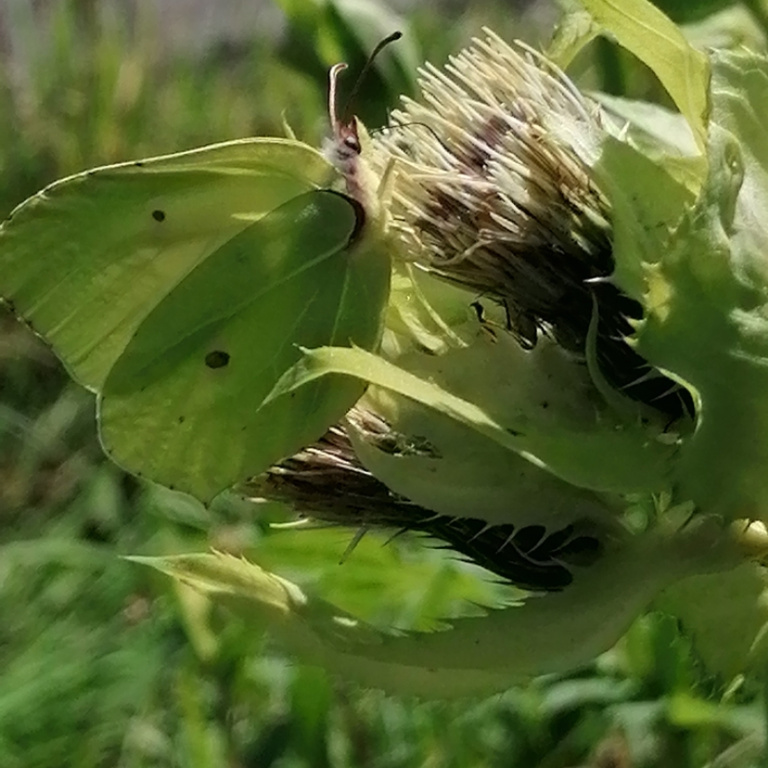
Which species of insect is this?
Gonepteryx rhamni
